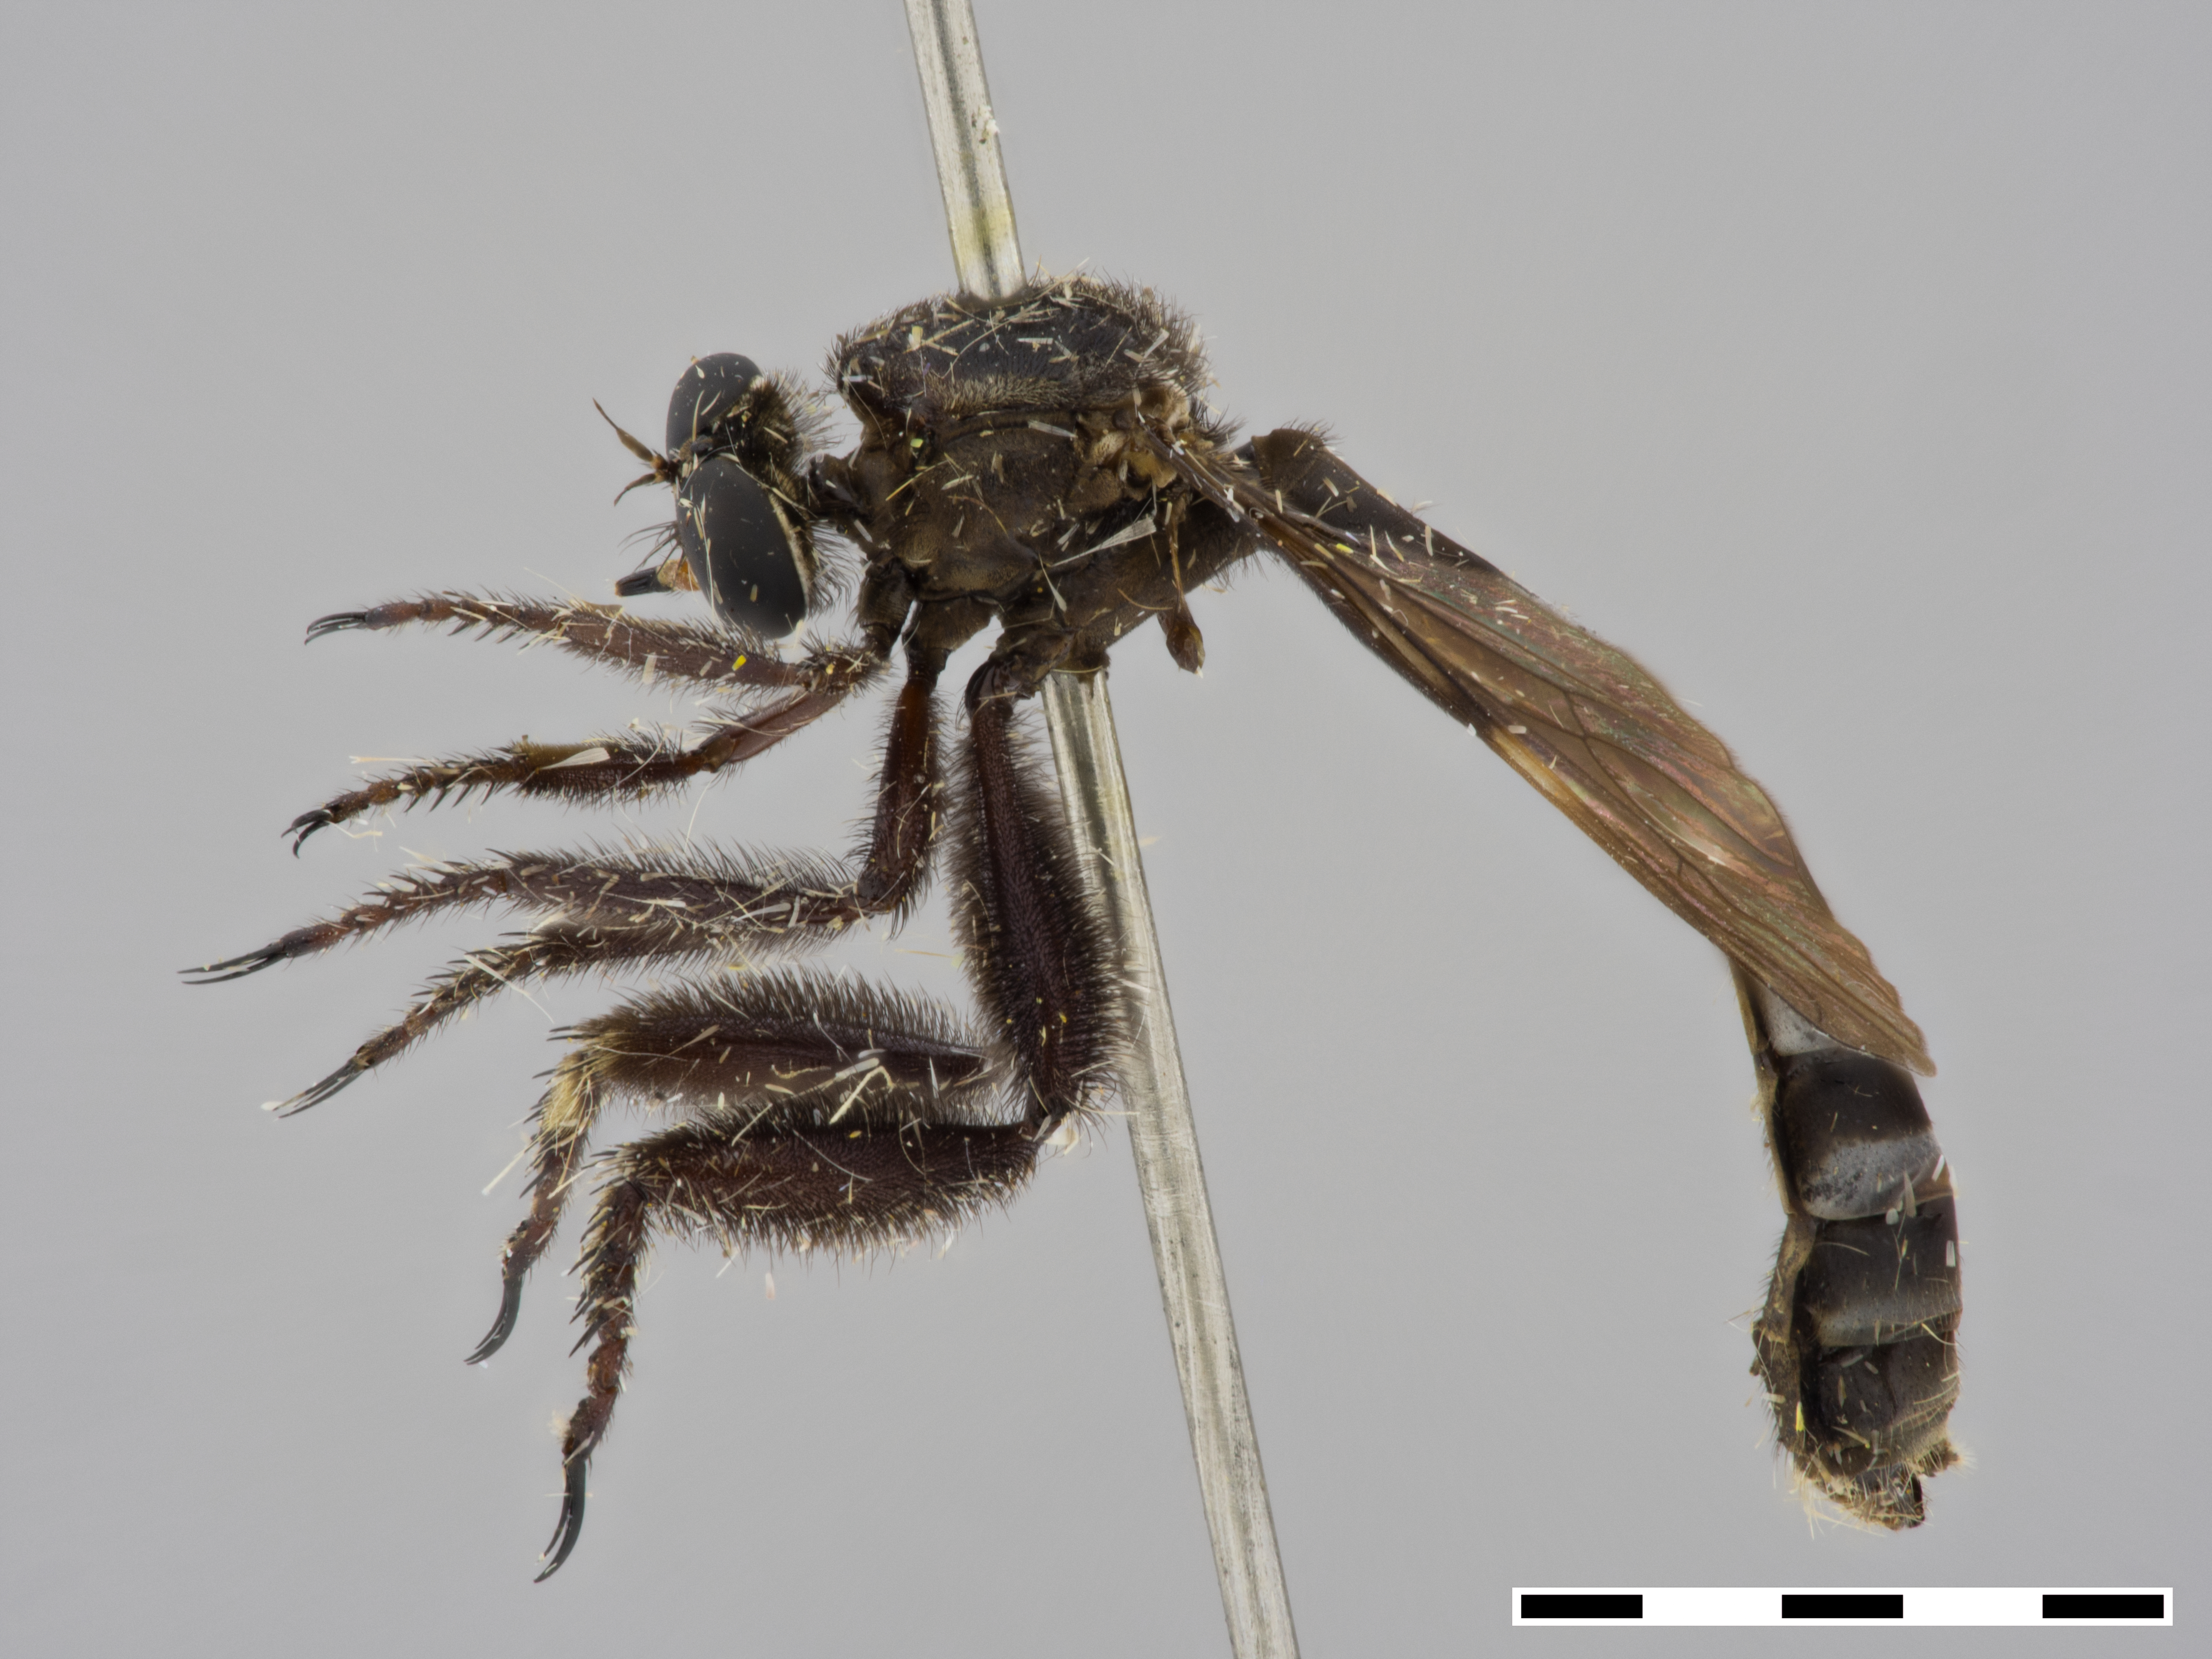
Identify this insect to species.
Lasiocnemus lugens
